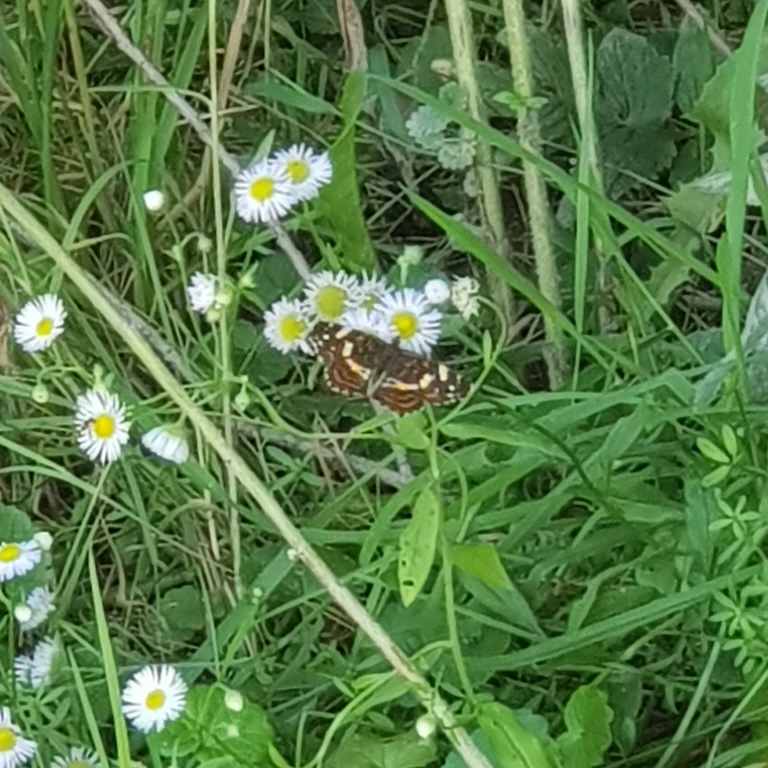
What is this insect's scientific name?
Araschnia levana
